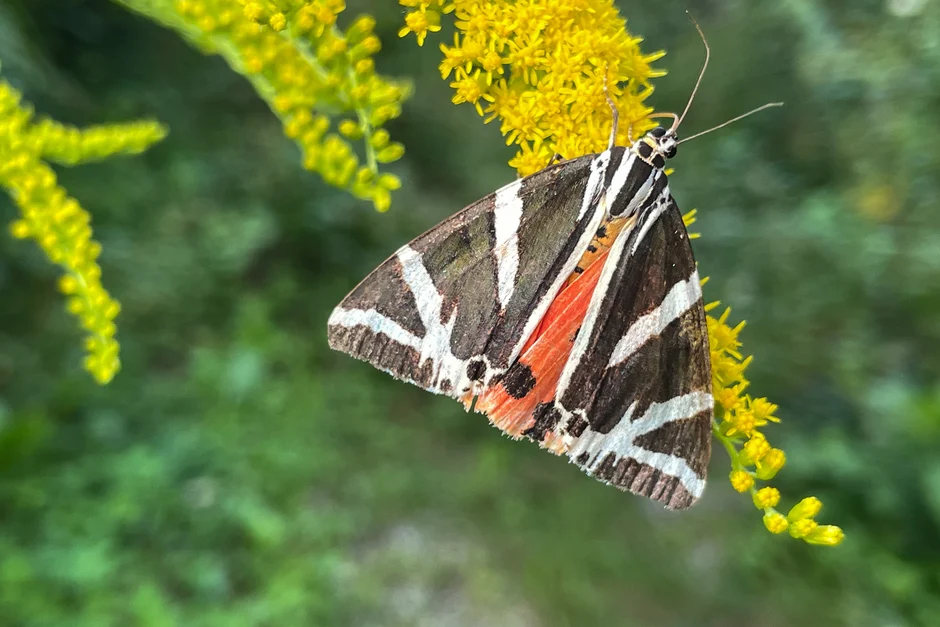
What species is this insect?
Euplagia quadripunctaria
